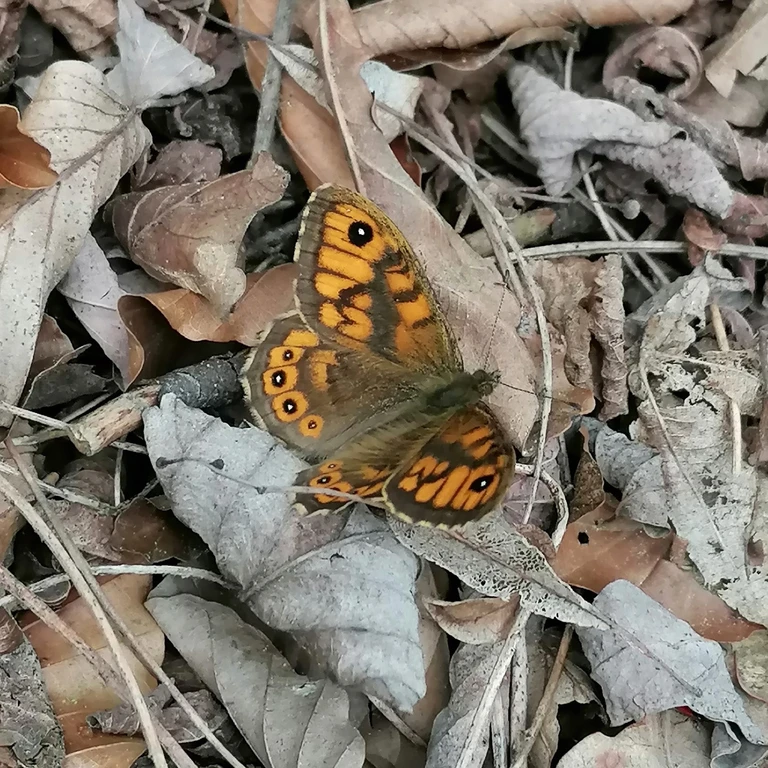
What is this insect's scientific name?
Lasiommata megera (also Pararge megera)
